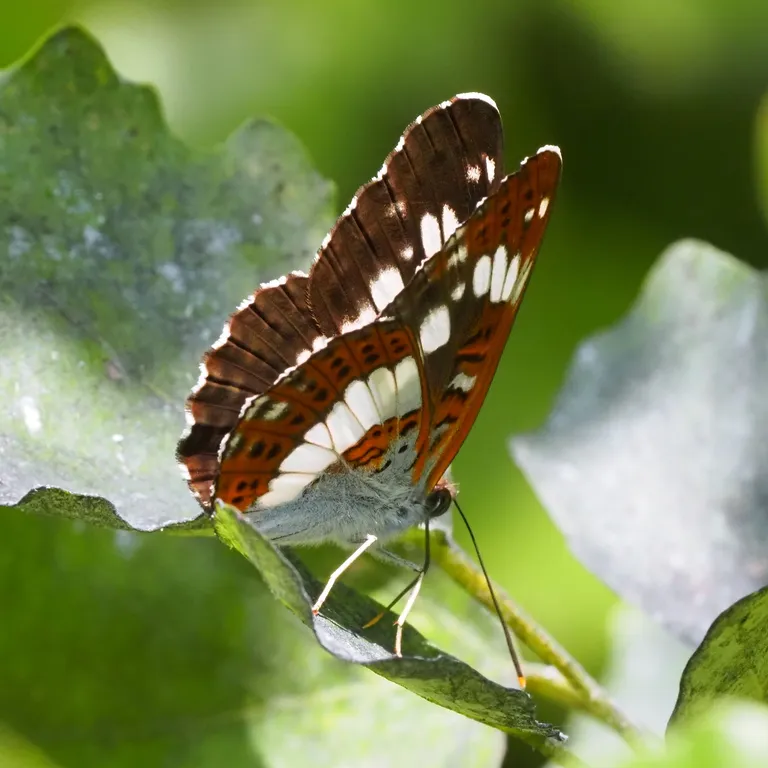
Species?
Limenitis camilla (also Ladoga camilla)
